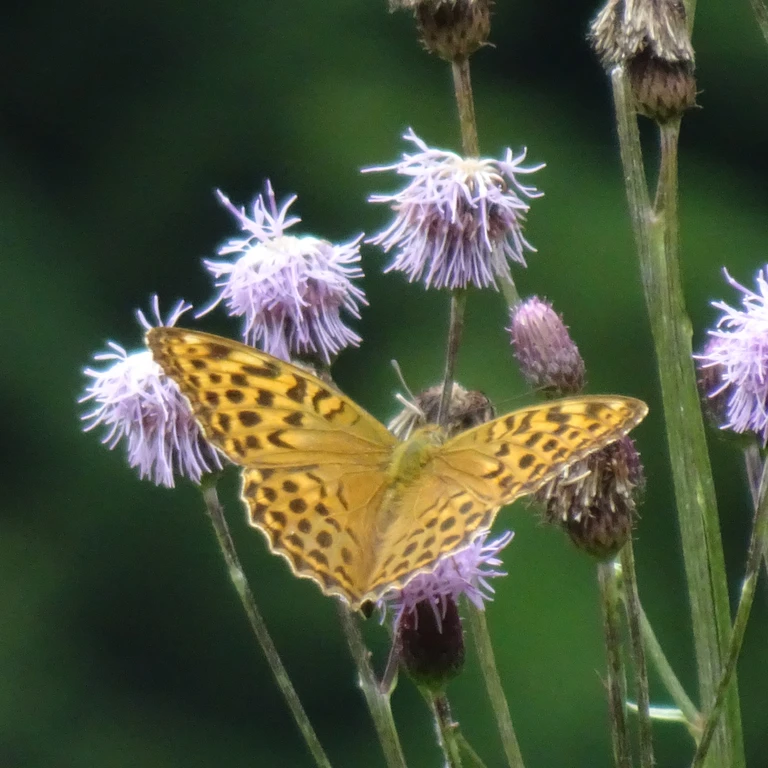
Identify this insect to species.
Argynnis paphia
